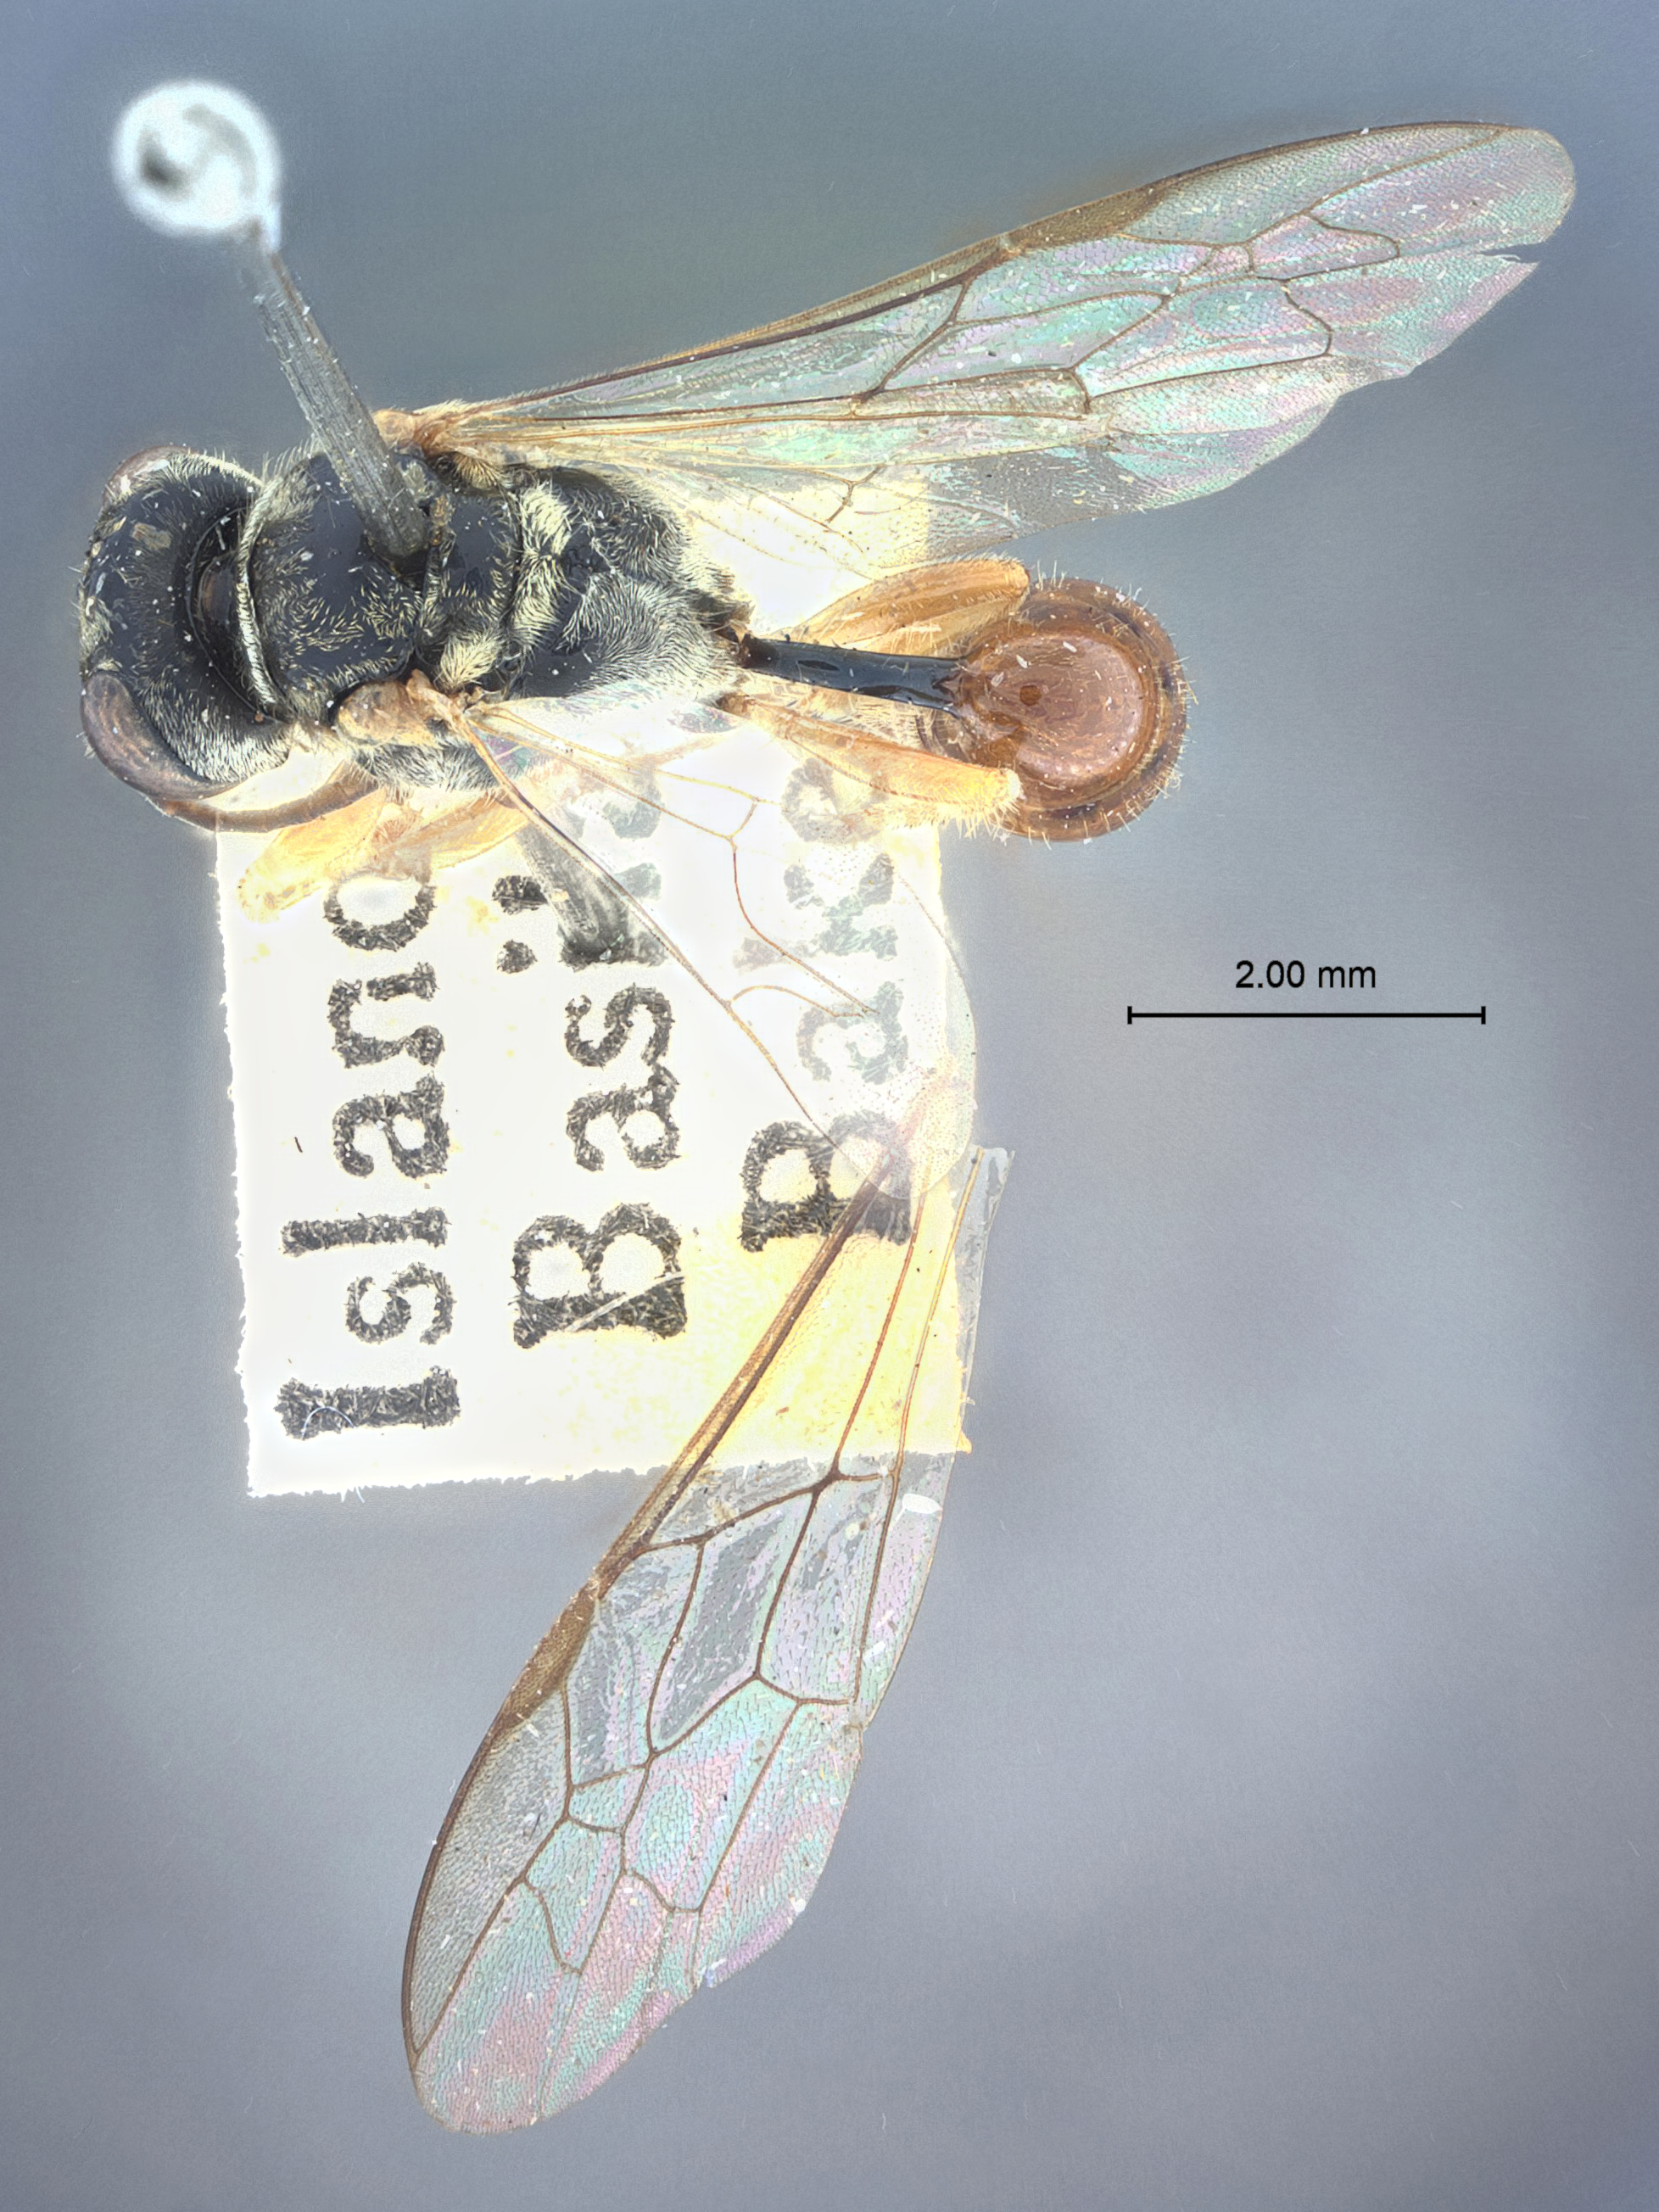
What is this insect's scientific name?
Diodontus basilanensis
